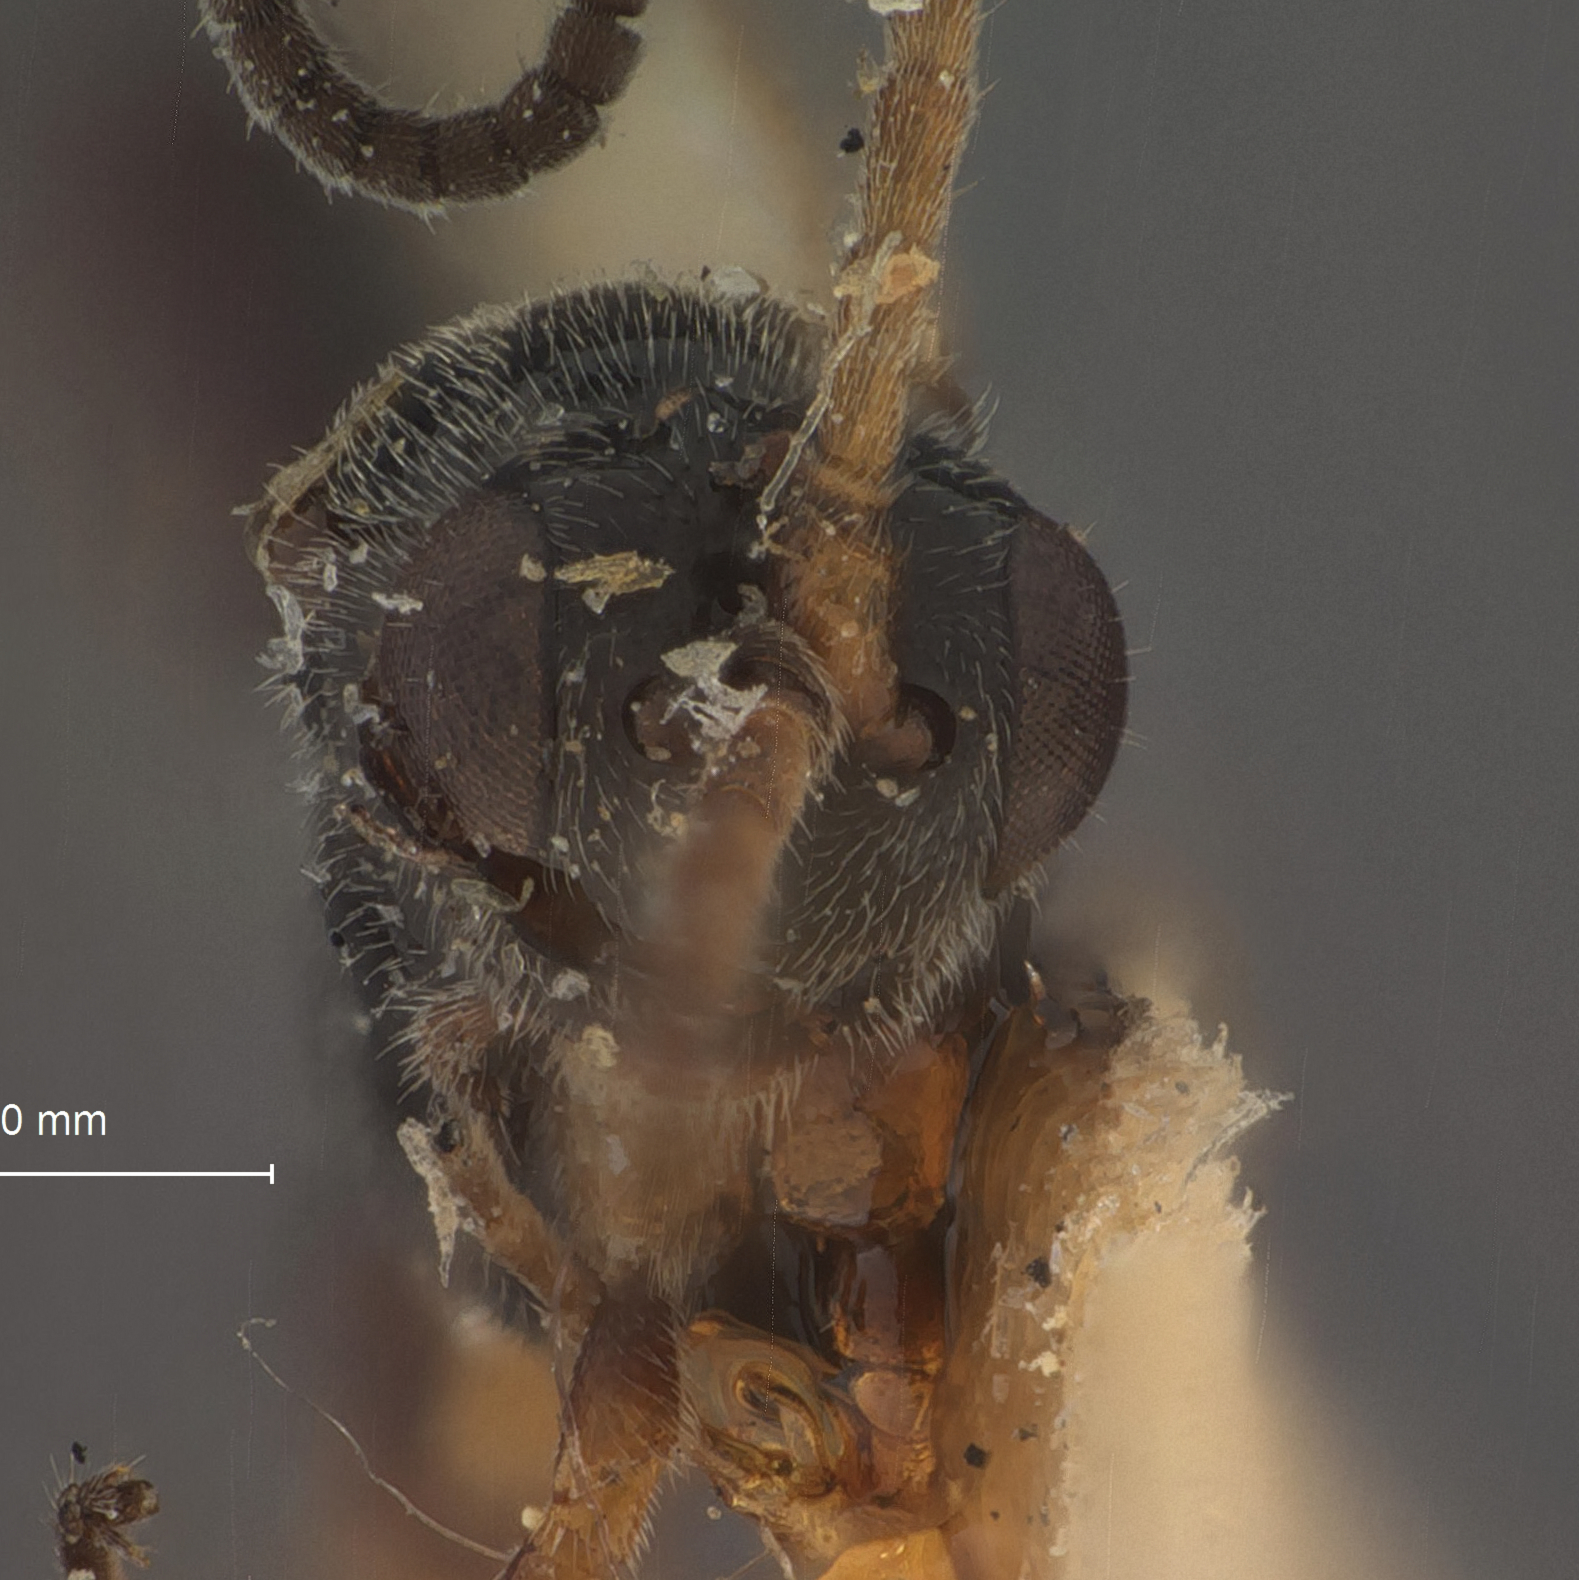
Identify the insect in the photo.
Orgilus grapholithae
